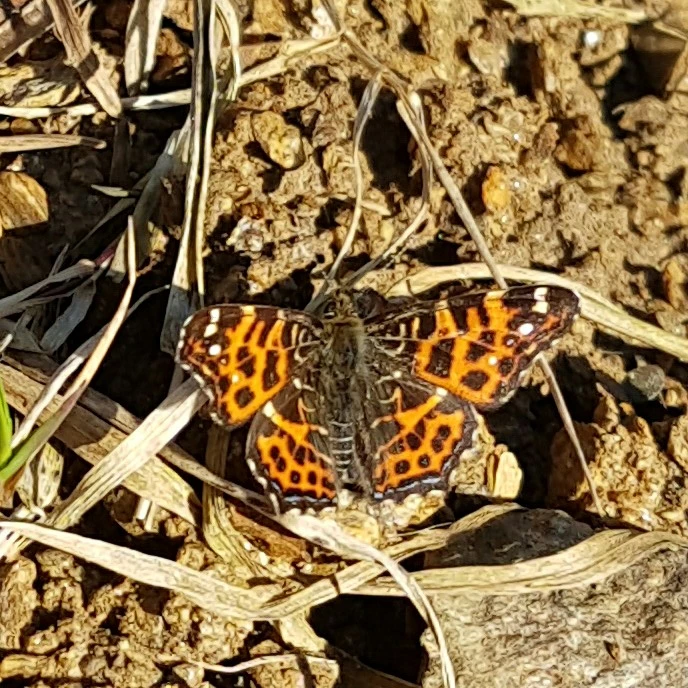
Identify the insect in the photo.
Araschnia levana
